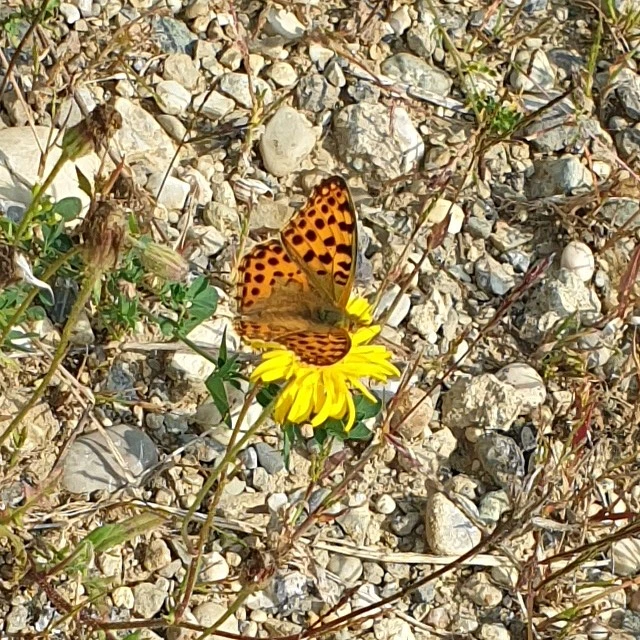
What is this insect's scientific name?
Issoria lathonia
